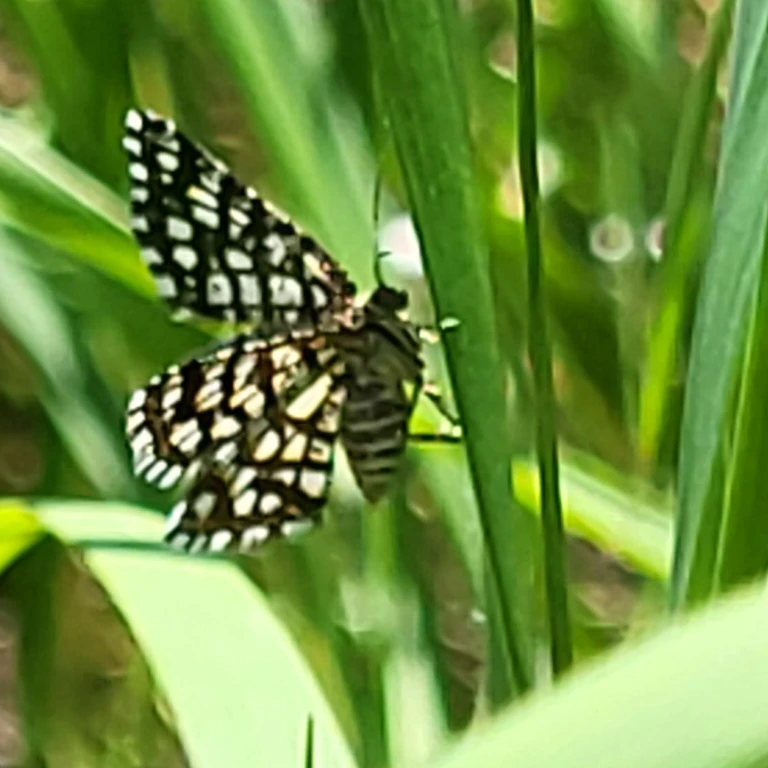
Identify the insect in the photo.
Chiasmia clathrata
